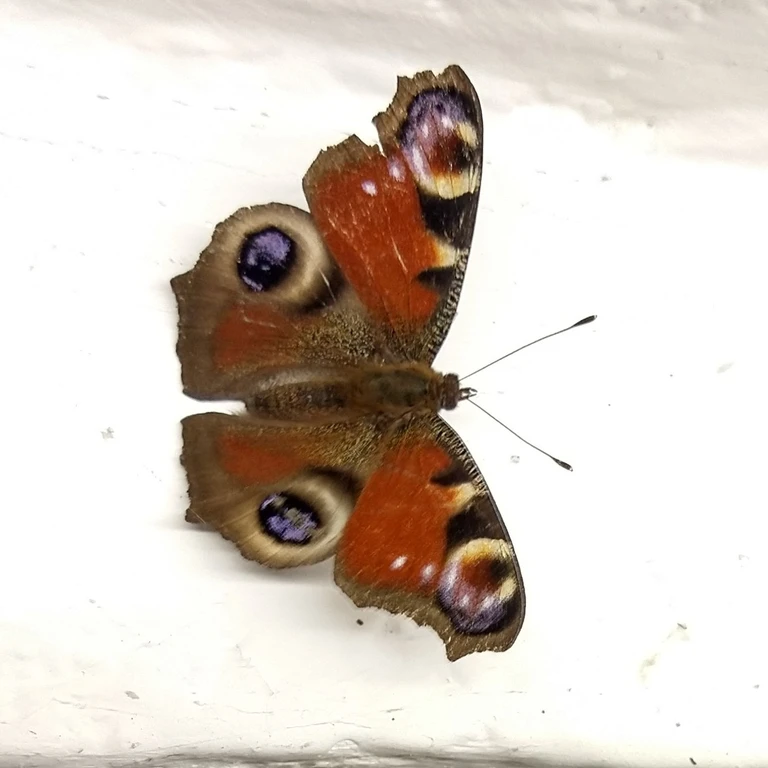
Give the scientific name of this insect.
Aglais io
